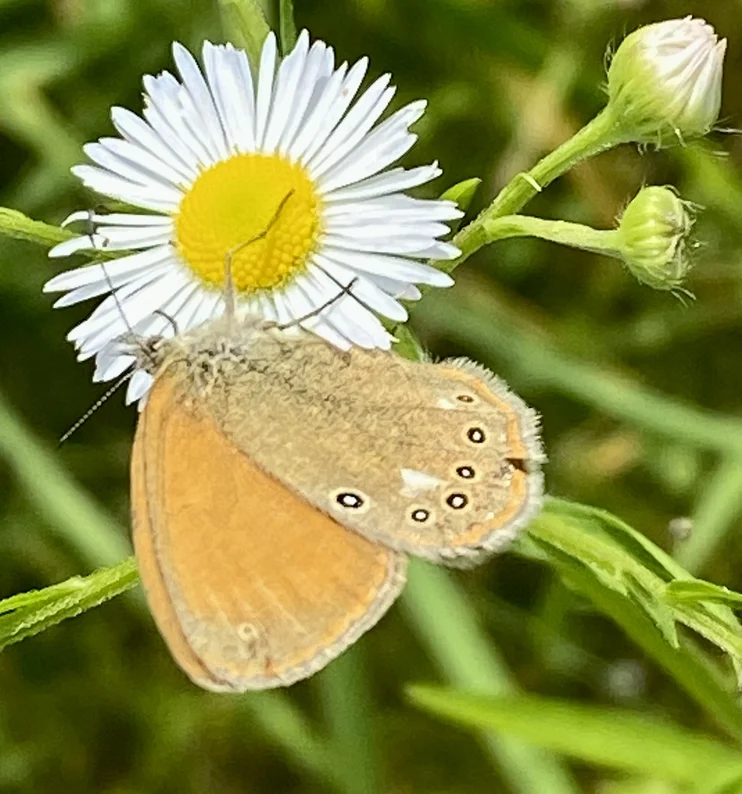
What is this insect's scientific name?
Coenonympha glycerion (also Coenonympha iphis)
